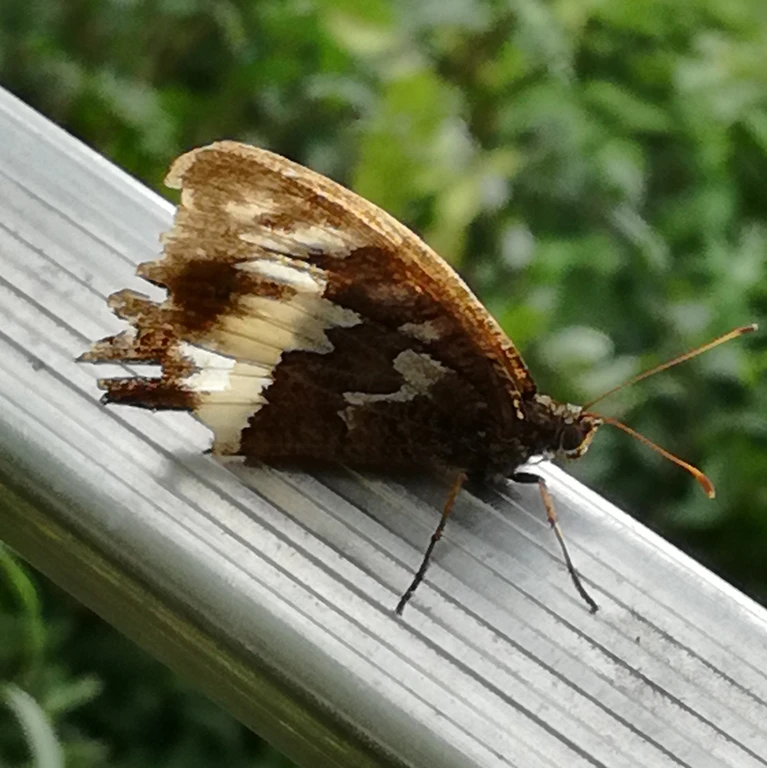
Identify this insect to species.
Brintesia circe
